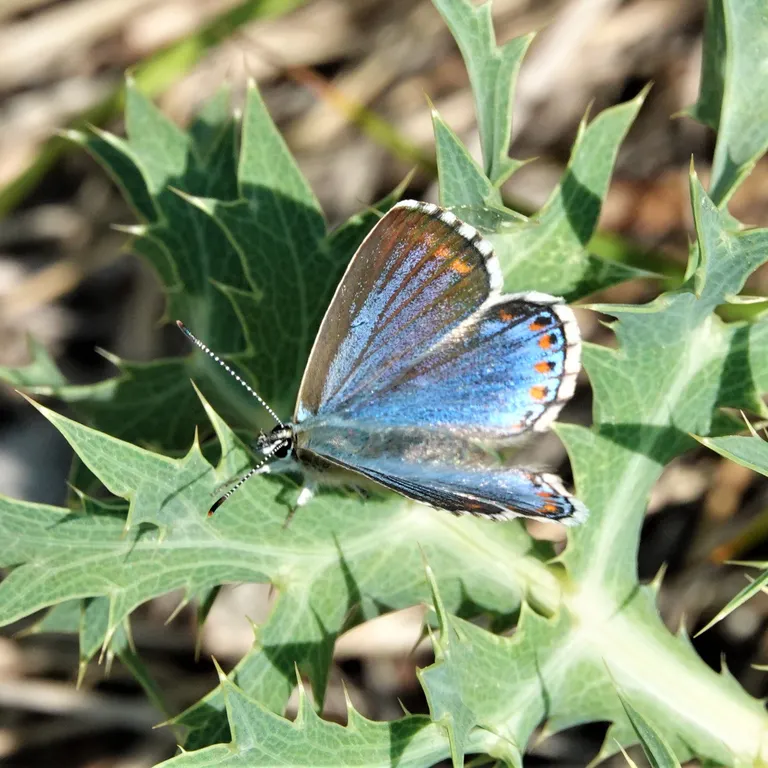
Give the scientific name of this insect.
Lysandra bellargus
